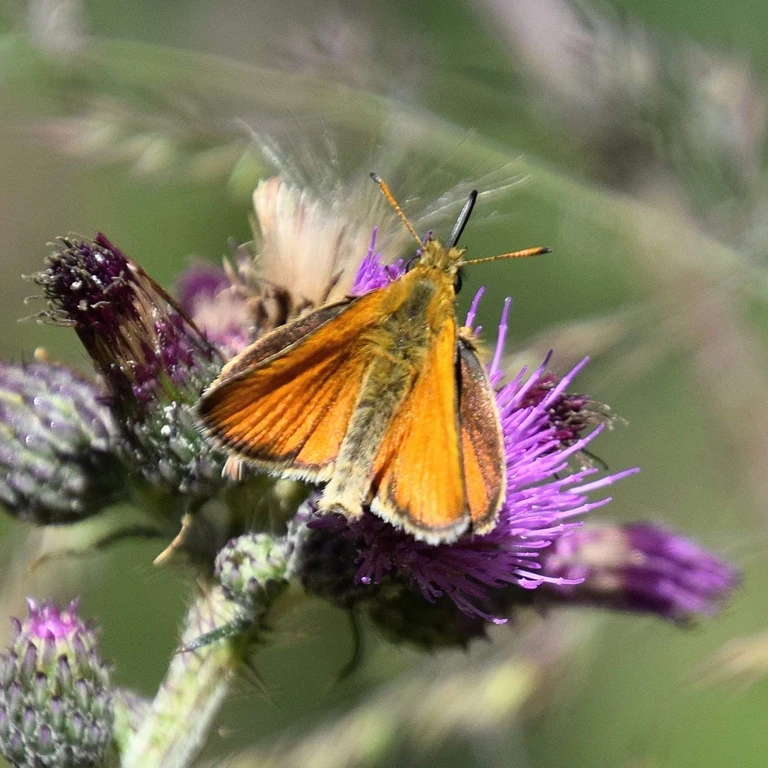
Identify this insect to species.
Thymelicus lineola
